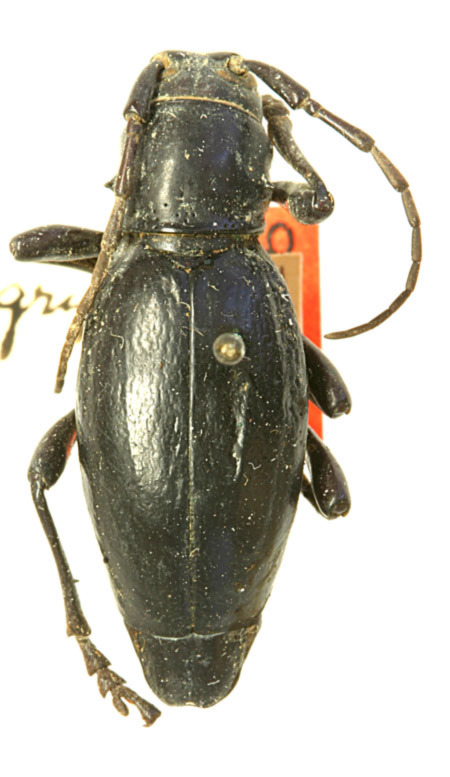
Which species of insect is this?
Moneilema simplicicornis (also Moneilema armatum)
